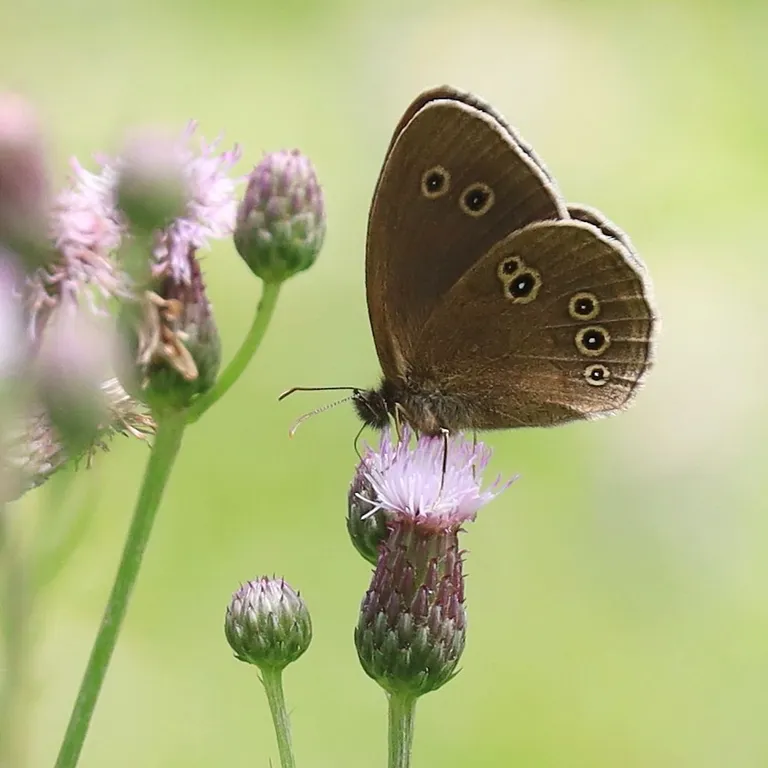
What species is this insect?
Aphantopus hyperantus
